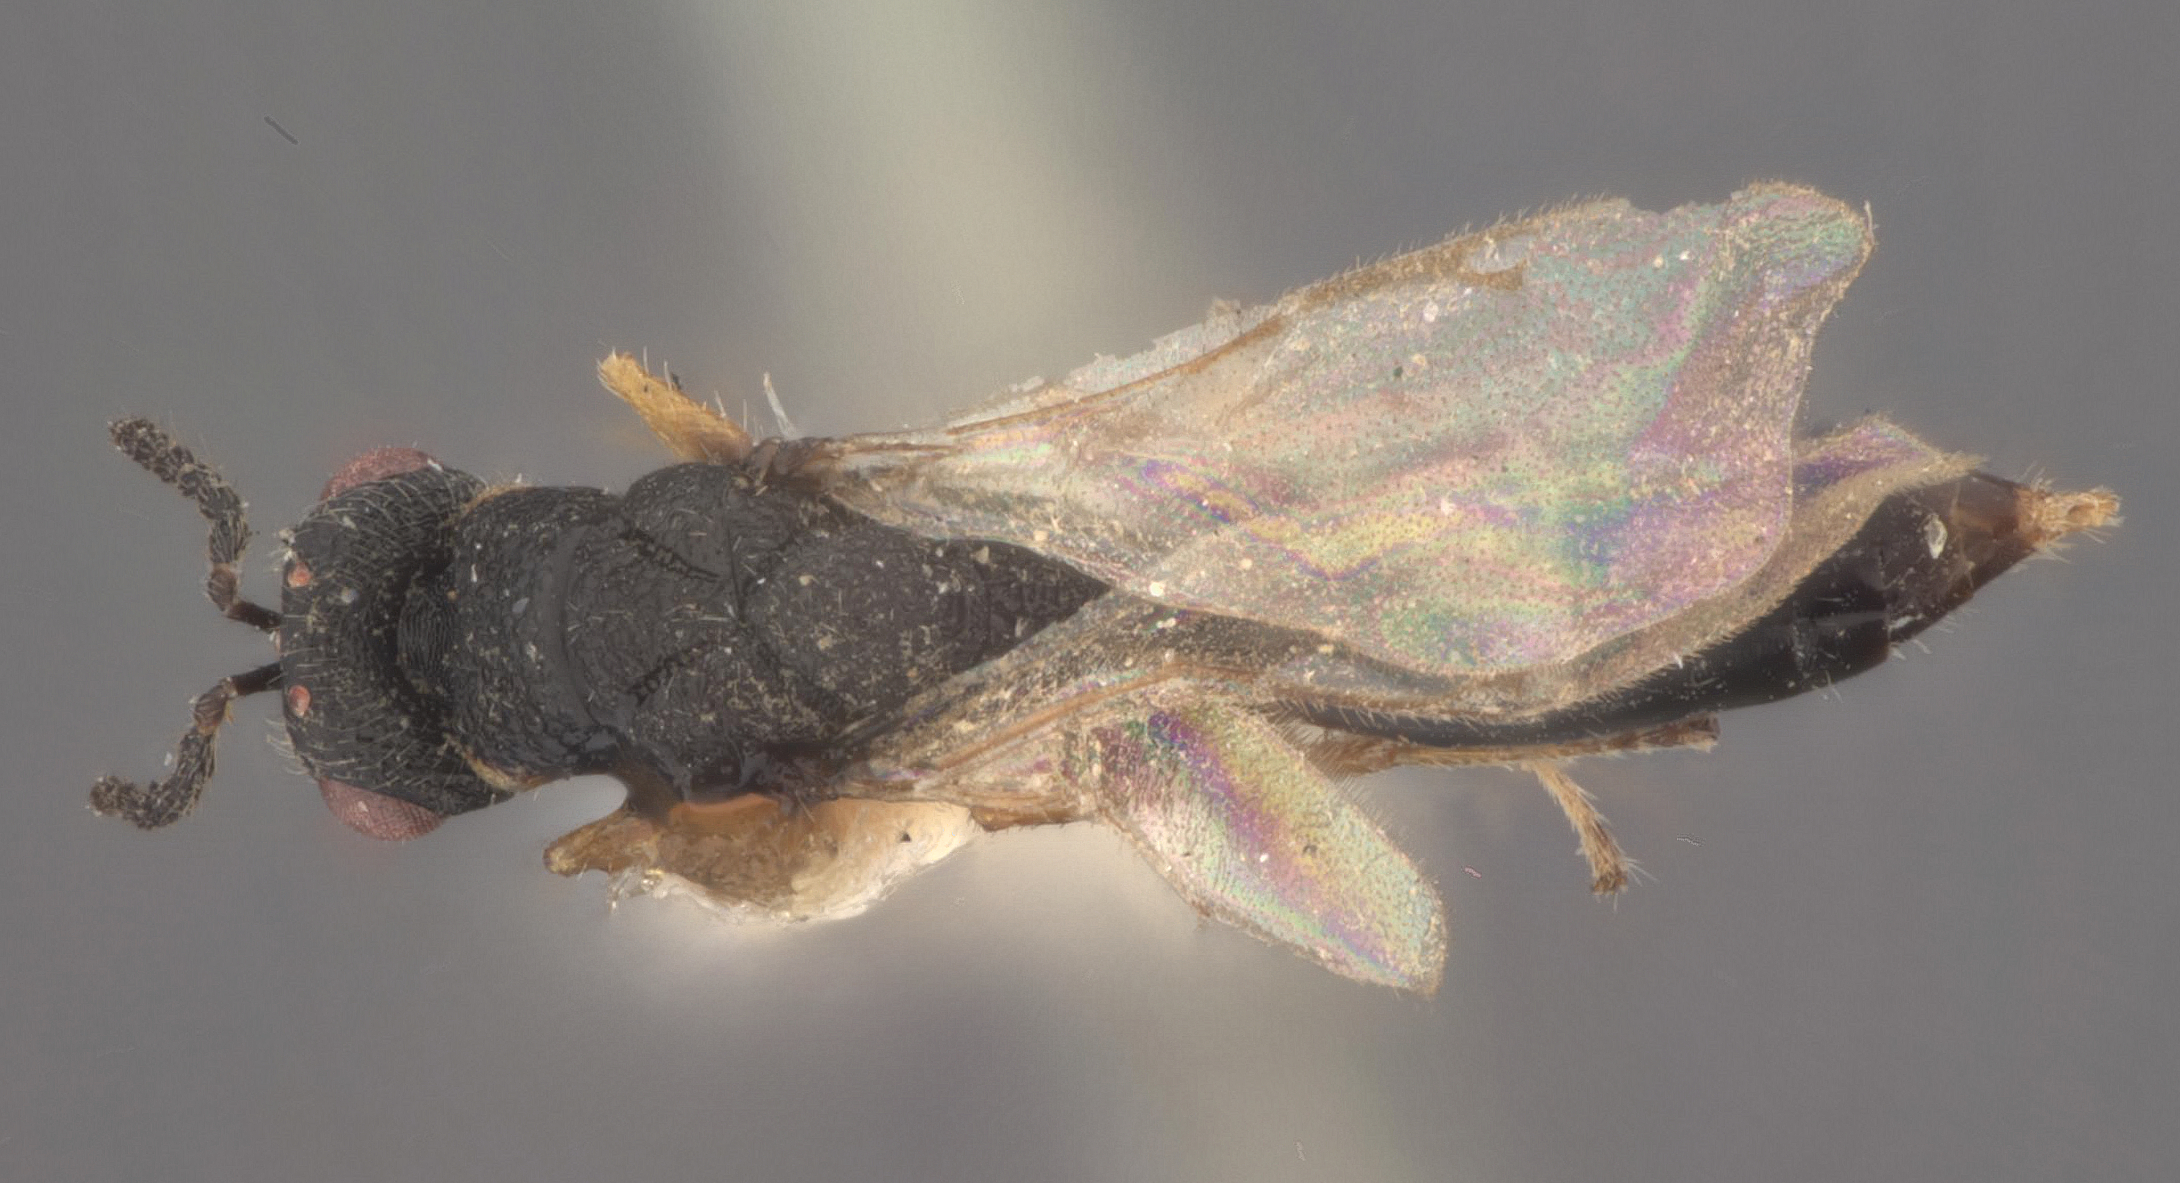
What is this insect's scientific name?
Harmolita cinnae
